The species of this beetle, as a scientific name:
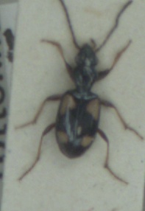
Bembidion illigeri
